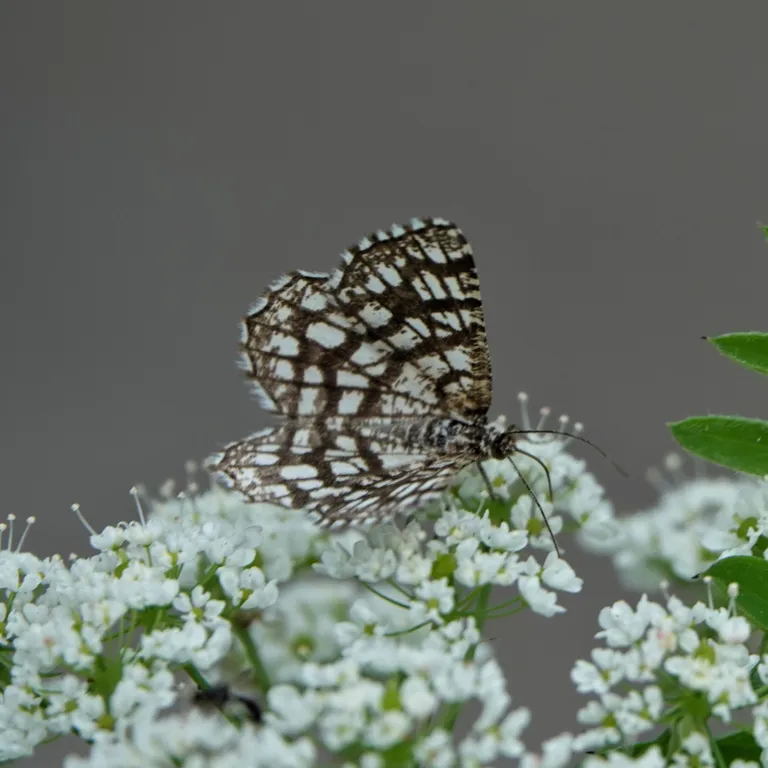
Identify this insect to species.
Chiasmia clathrata
